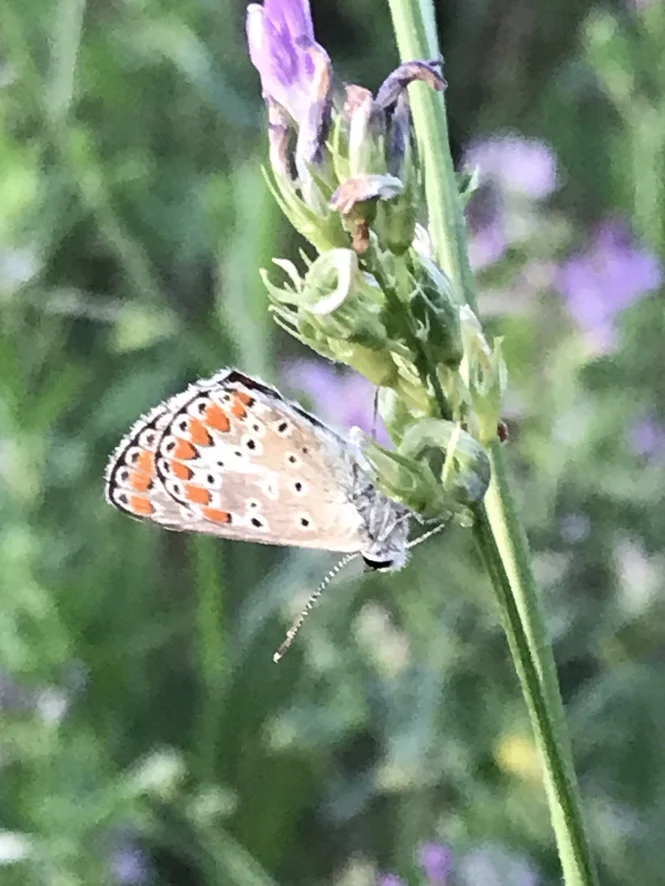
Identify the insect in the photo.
Aricia agestis/artaxerxes
